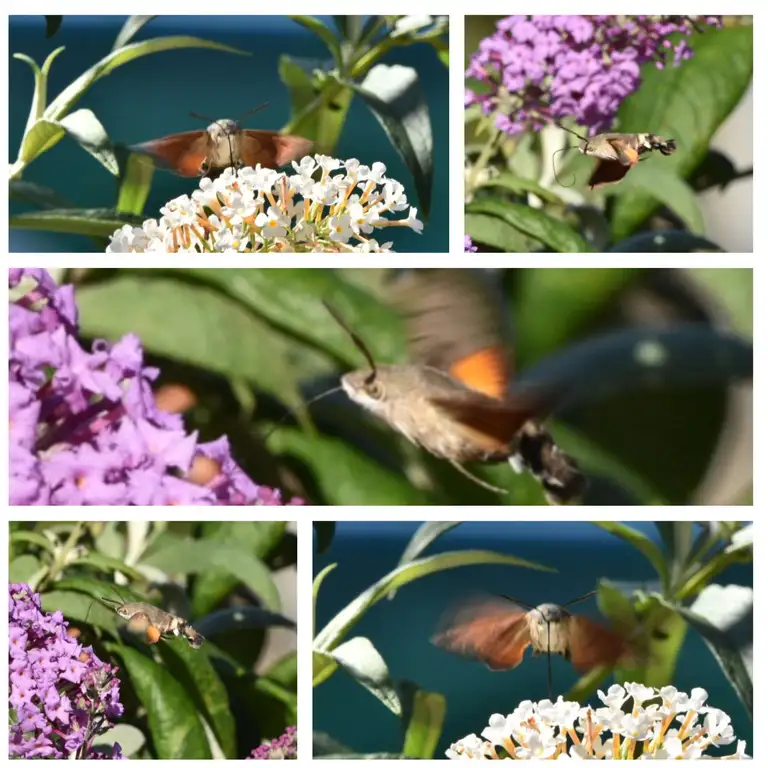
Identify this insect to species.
Macroglossum stellatarum
